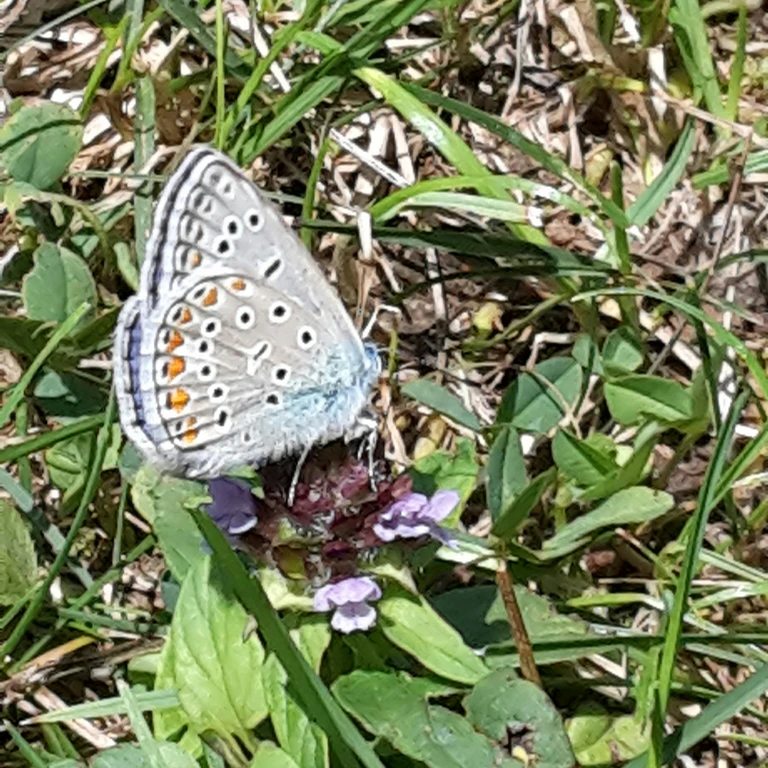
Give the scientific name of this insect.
Polyommatus icarus
